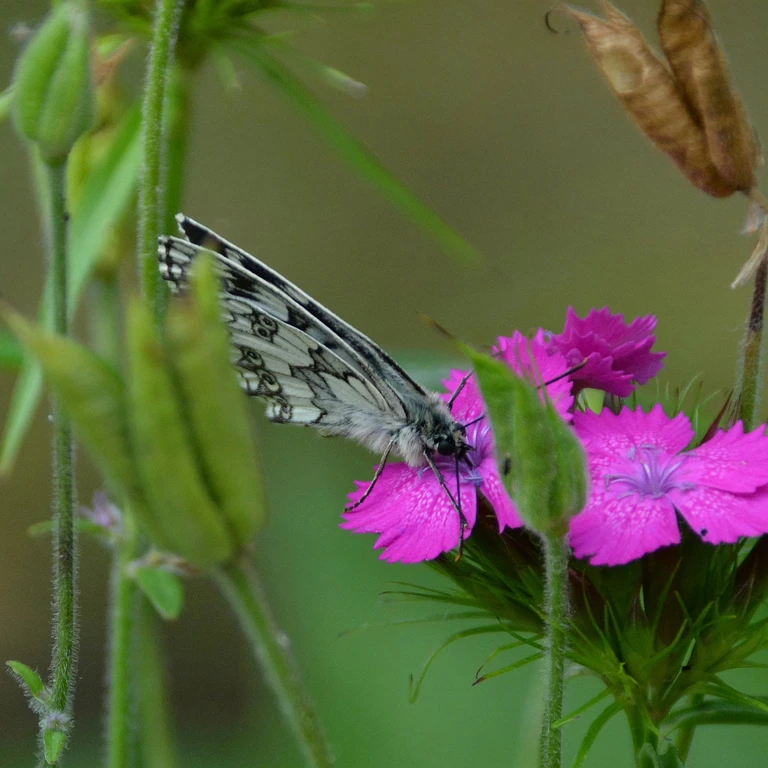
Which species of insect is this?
Melanargia galathea
